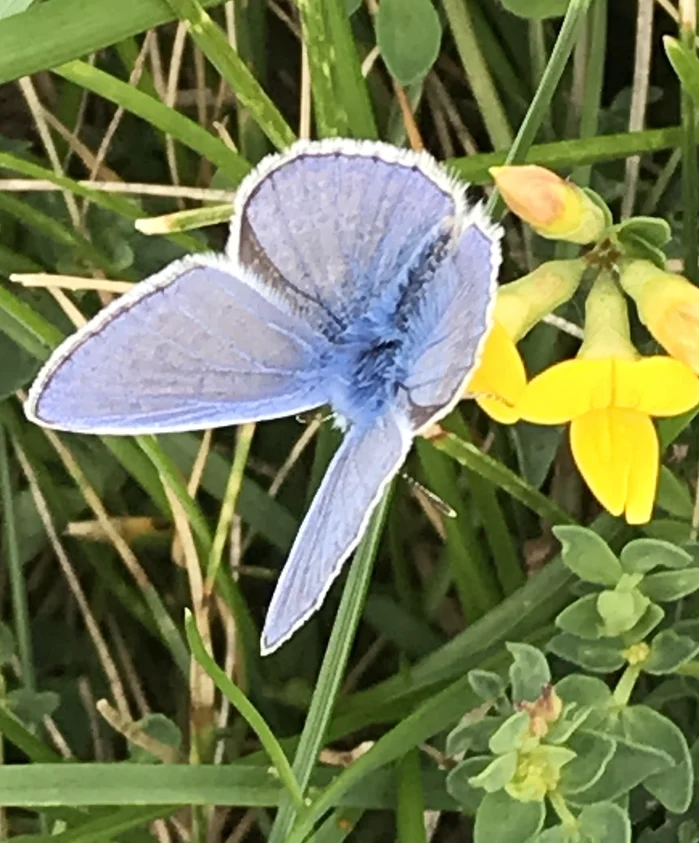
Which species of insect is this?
Polyommatus icarus
